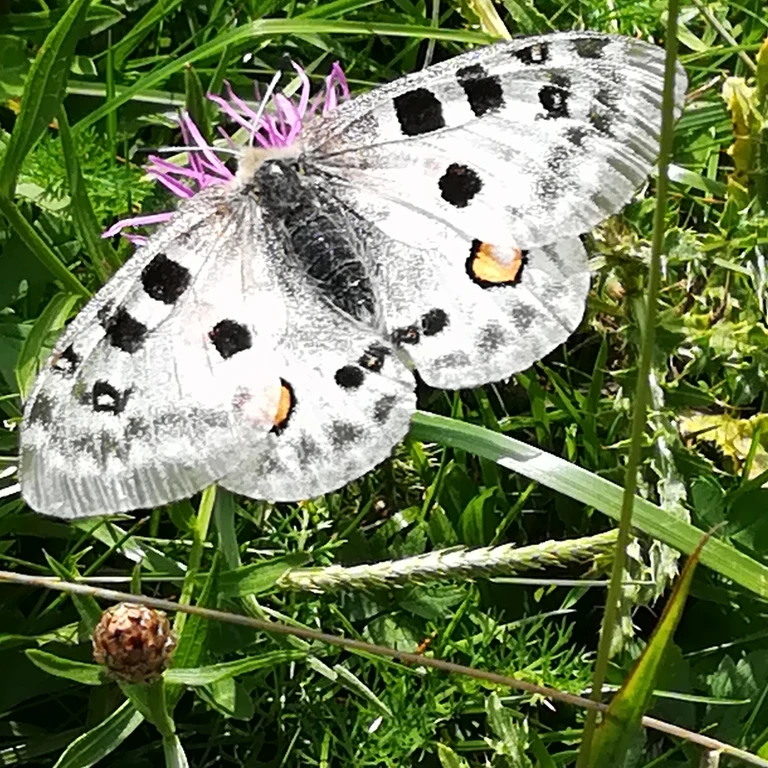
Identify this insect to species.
Parnassius apollo
